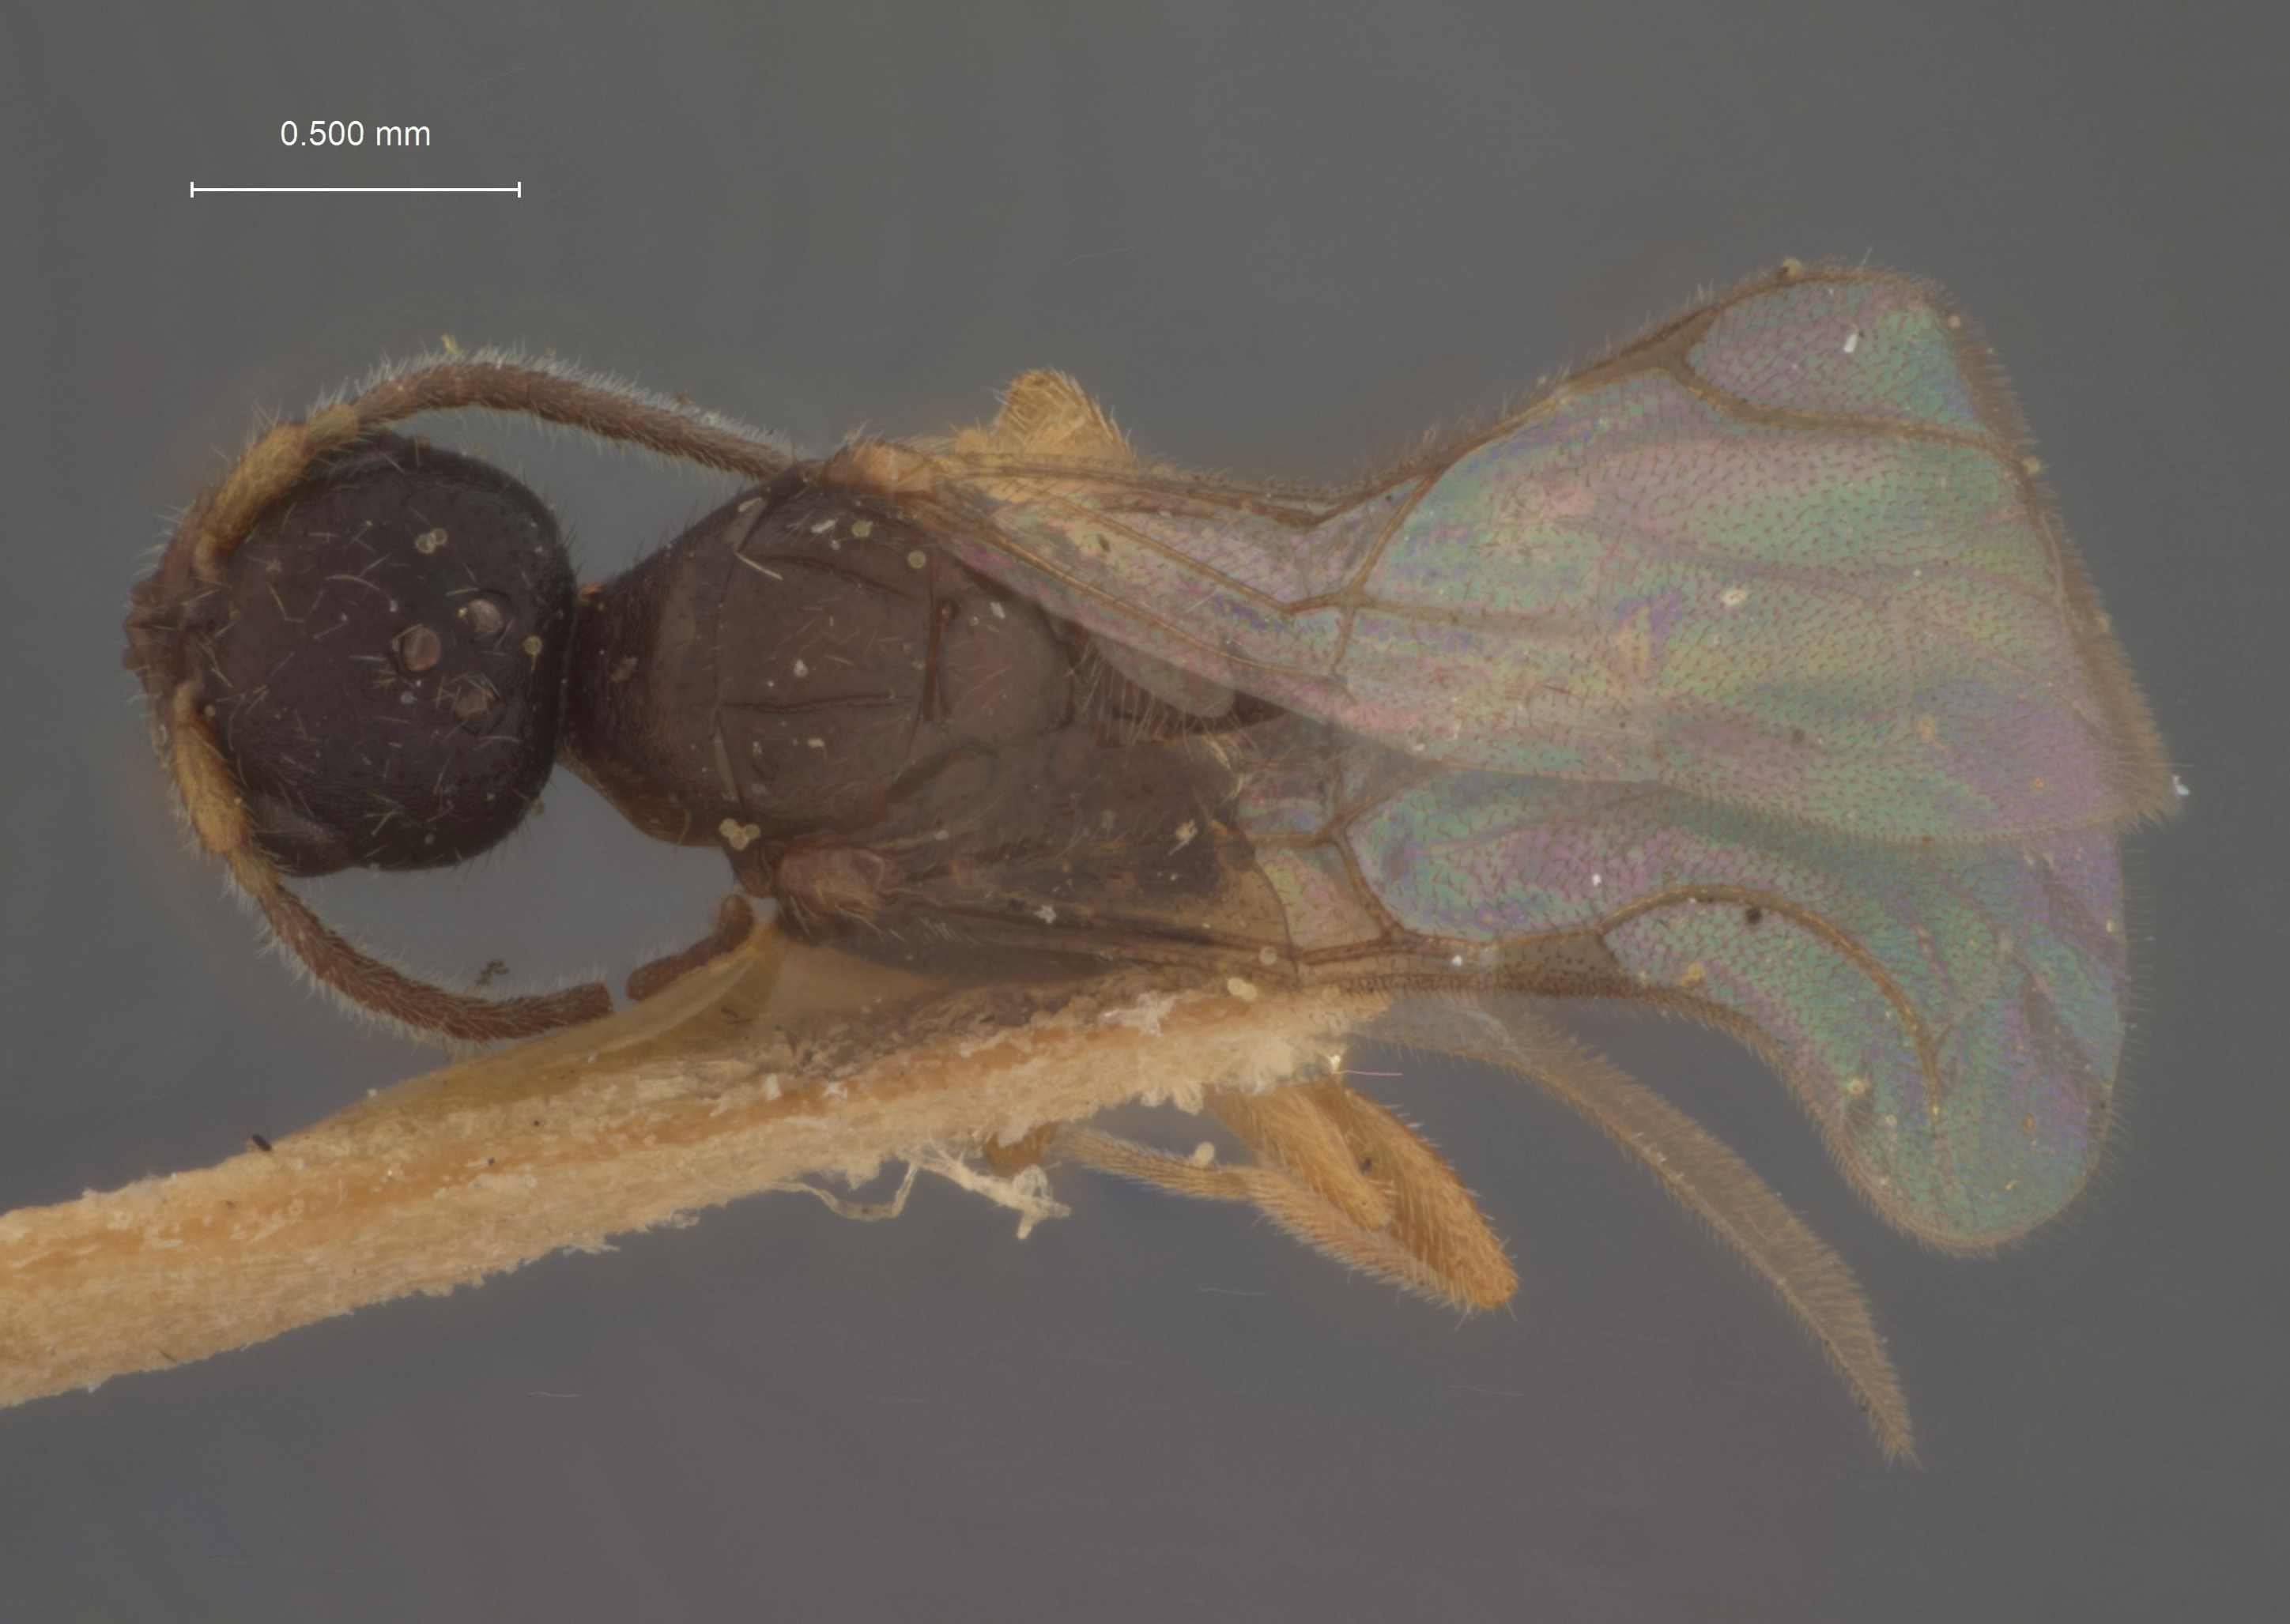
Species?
Dissomphalus barberi
